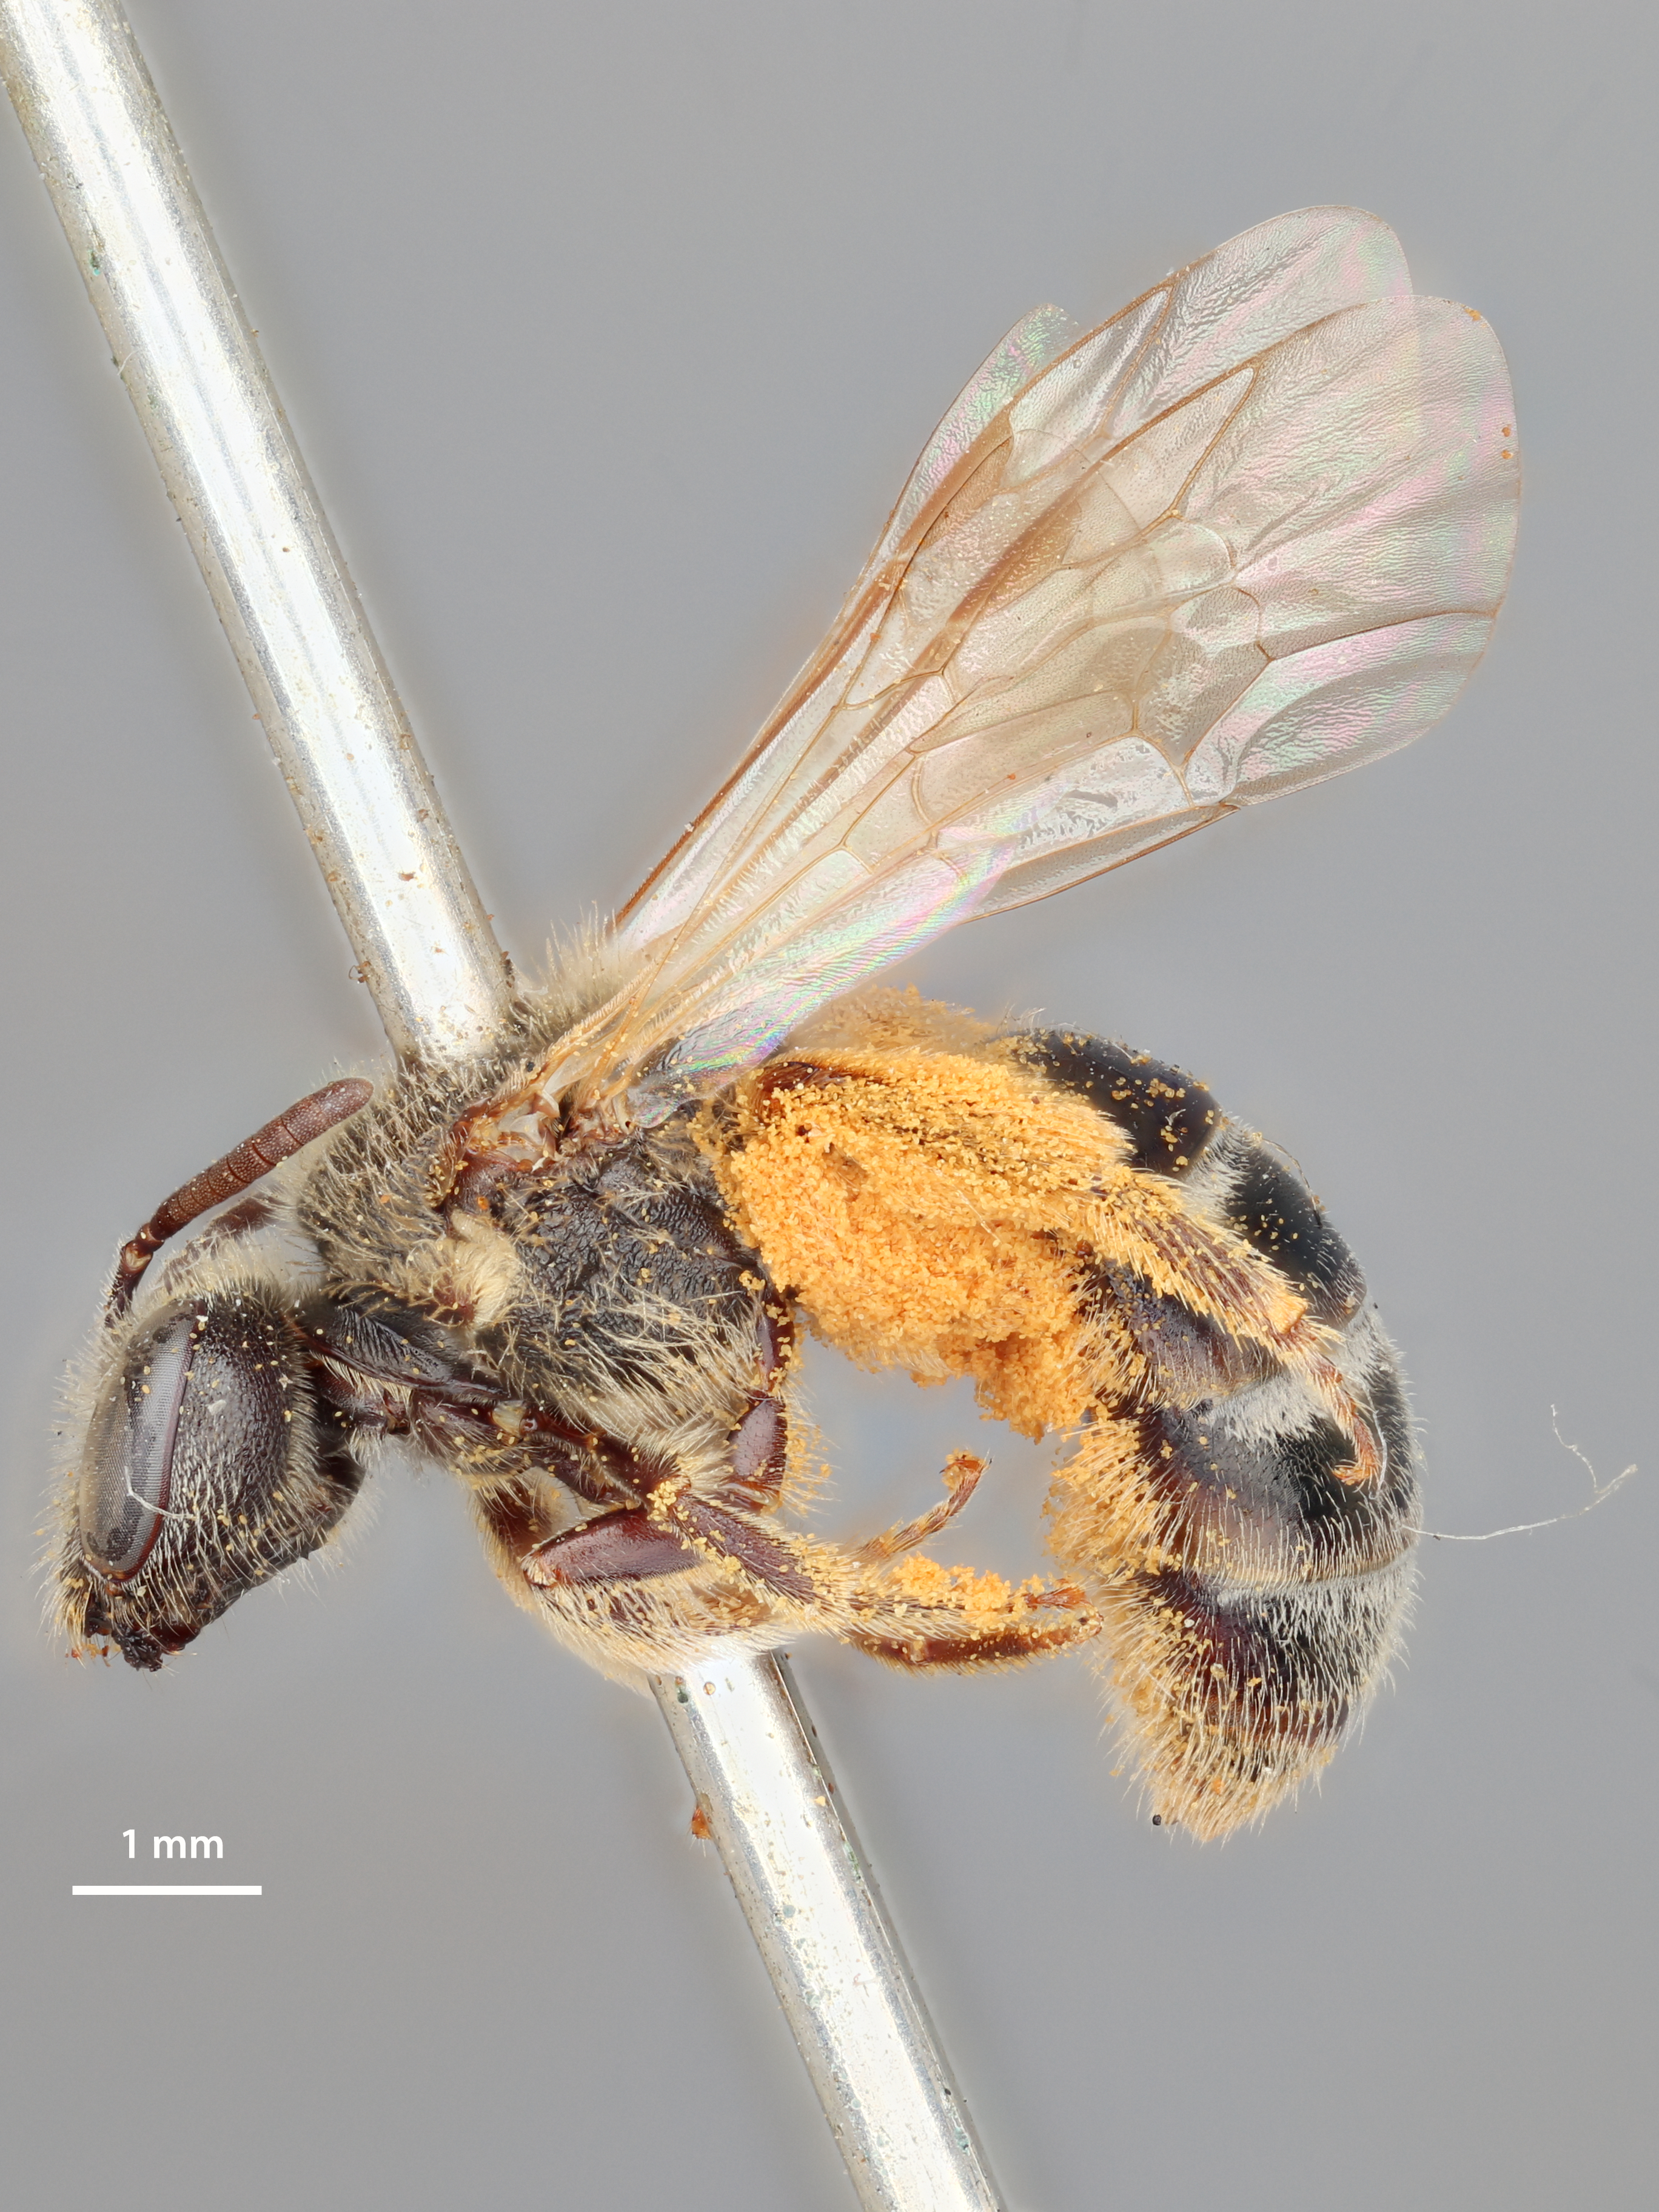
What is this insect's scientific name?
Halictus gulosus
